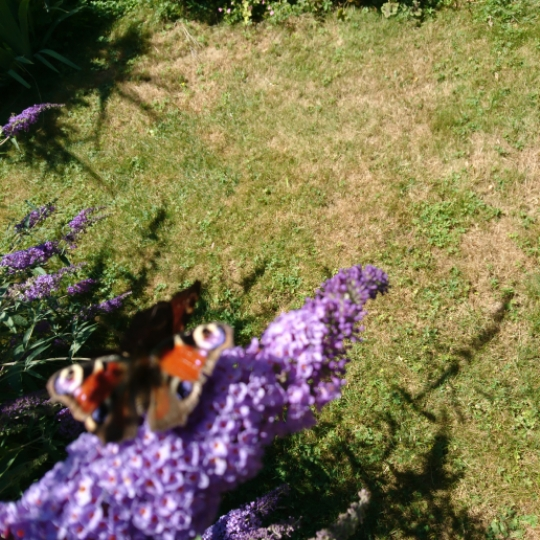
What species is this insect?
Aglais io
